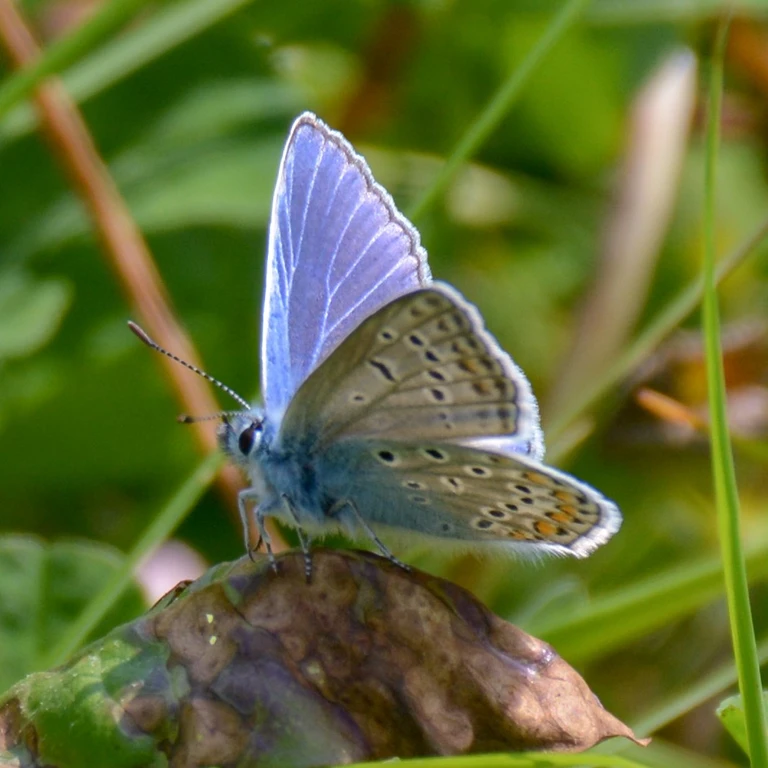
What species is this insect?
Polyommatus icarus
